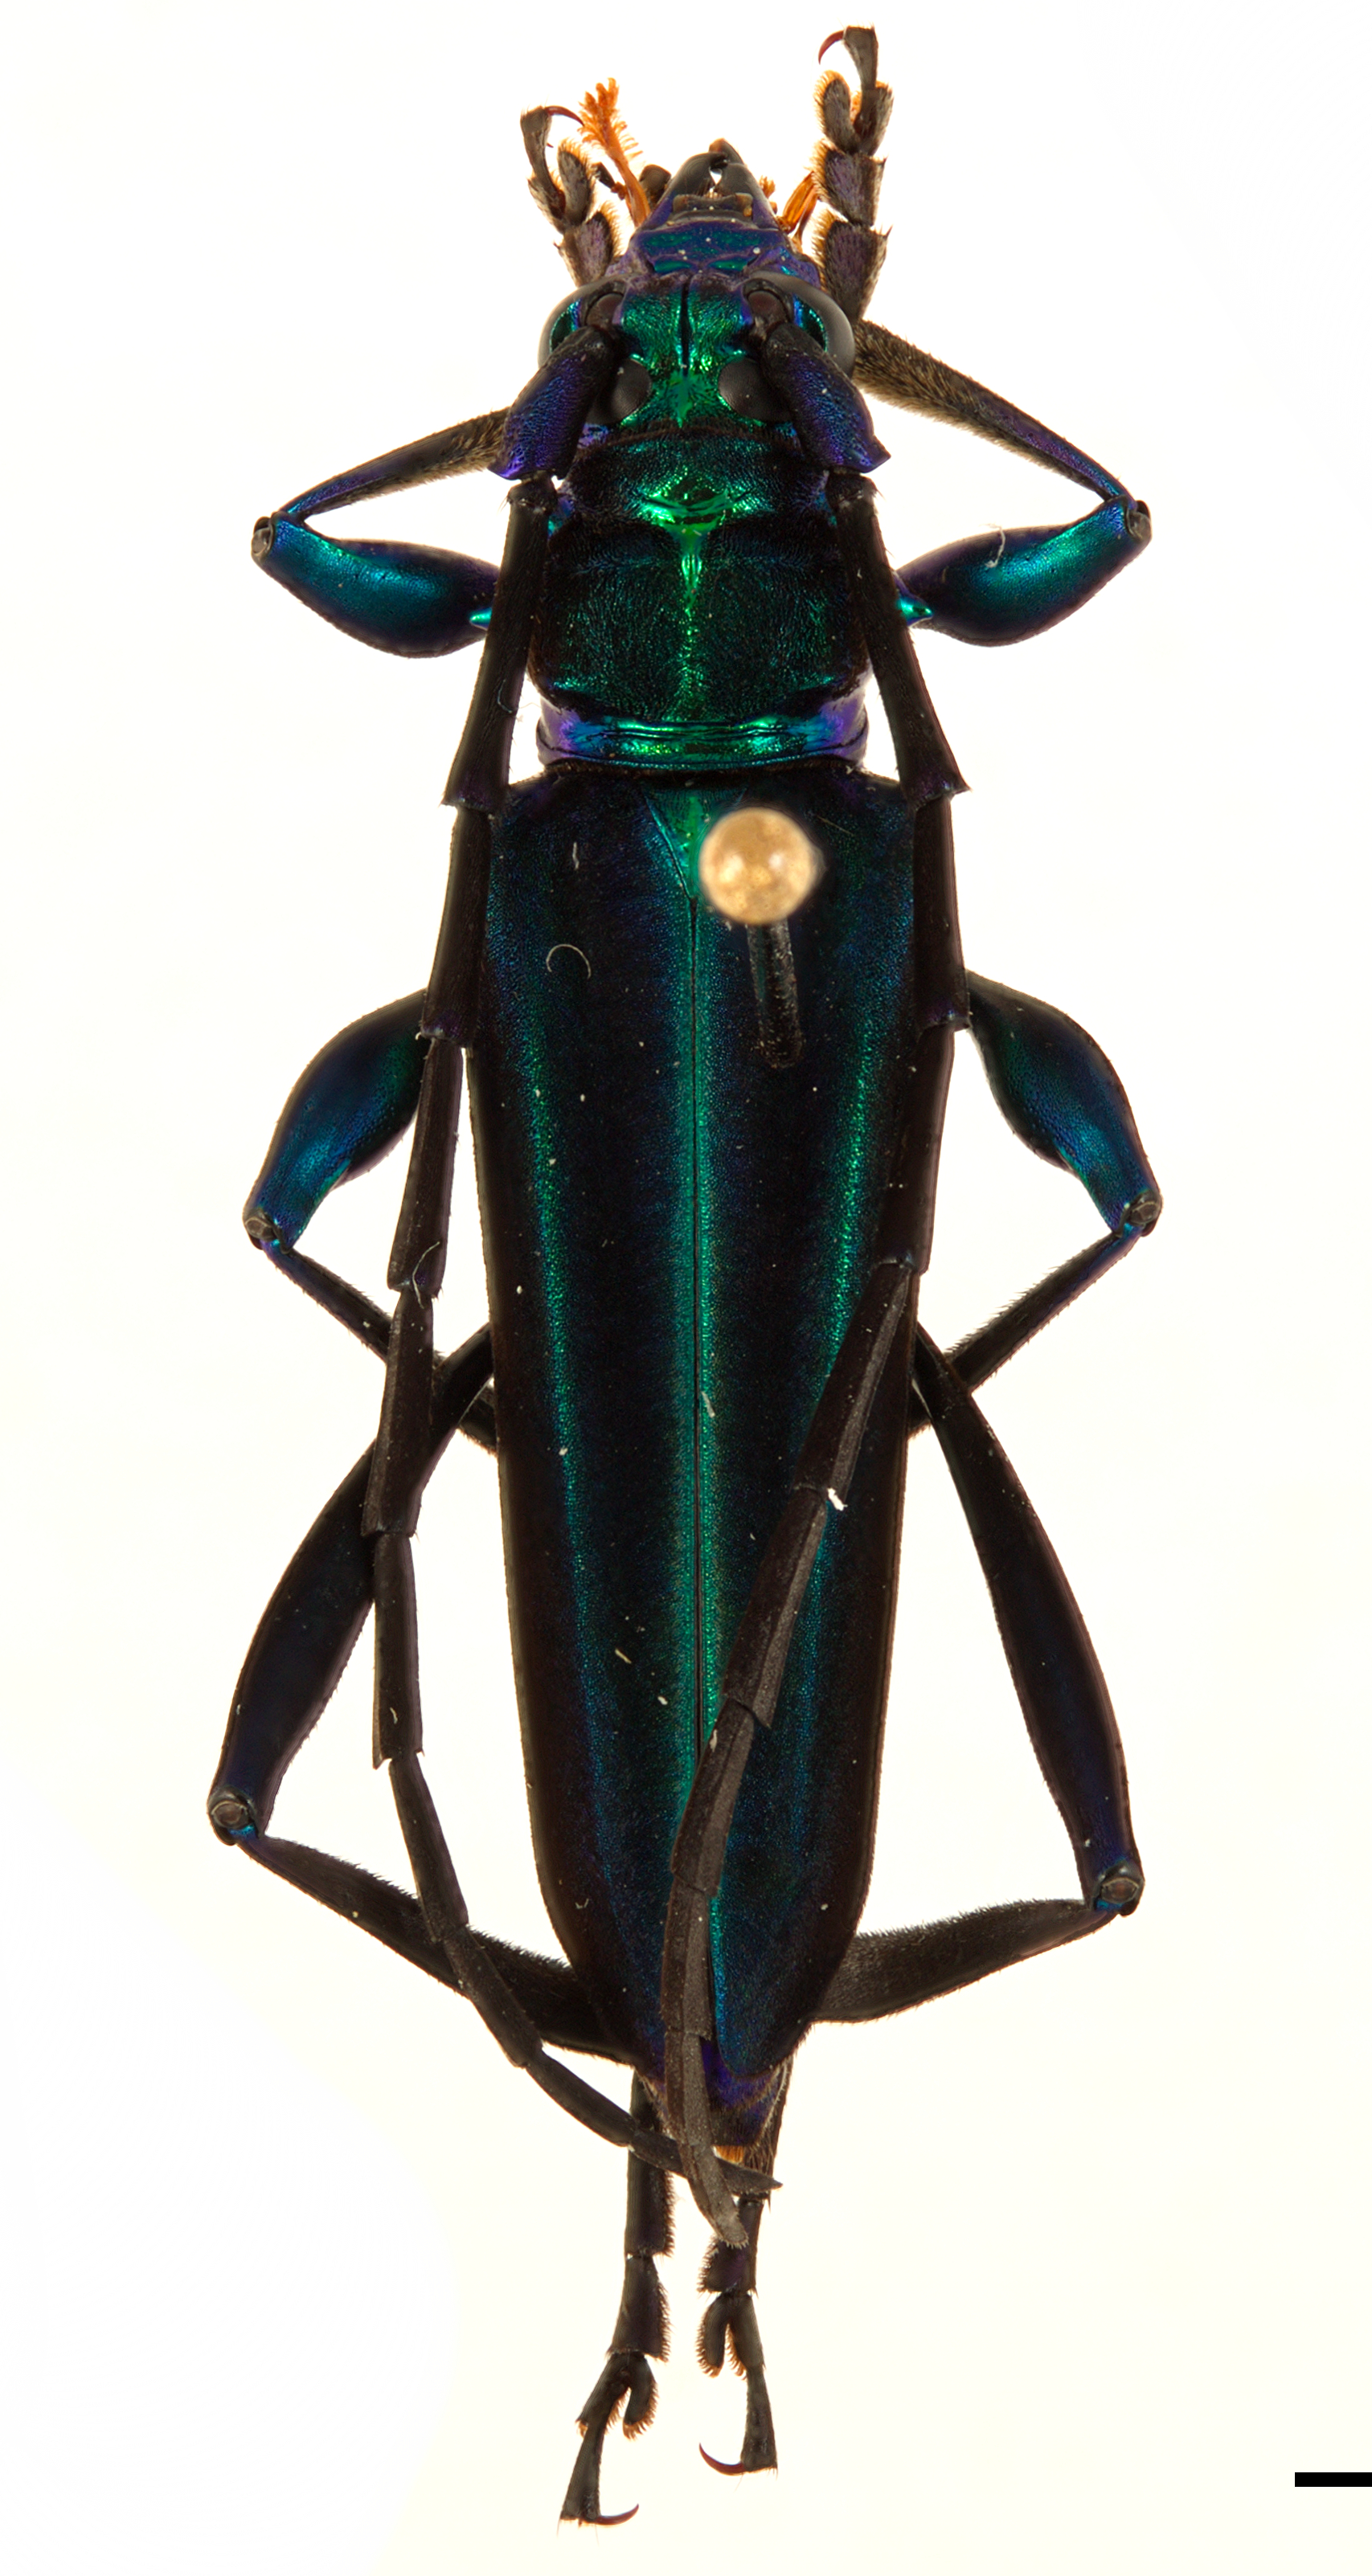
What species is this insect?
Xystochroma chloropus
